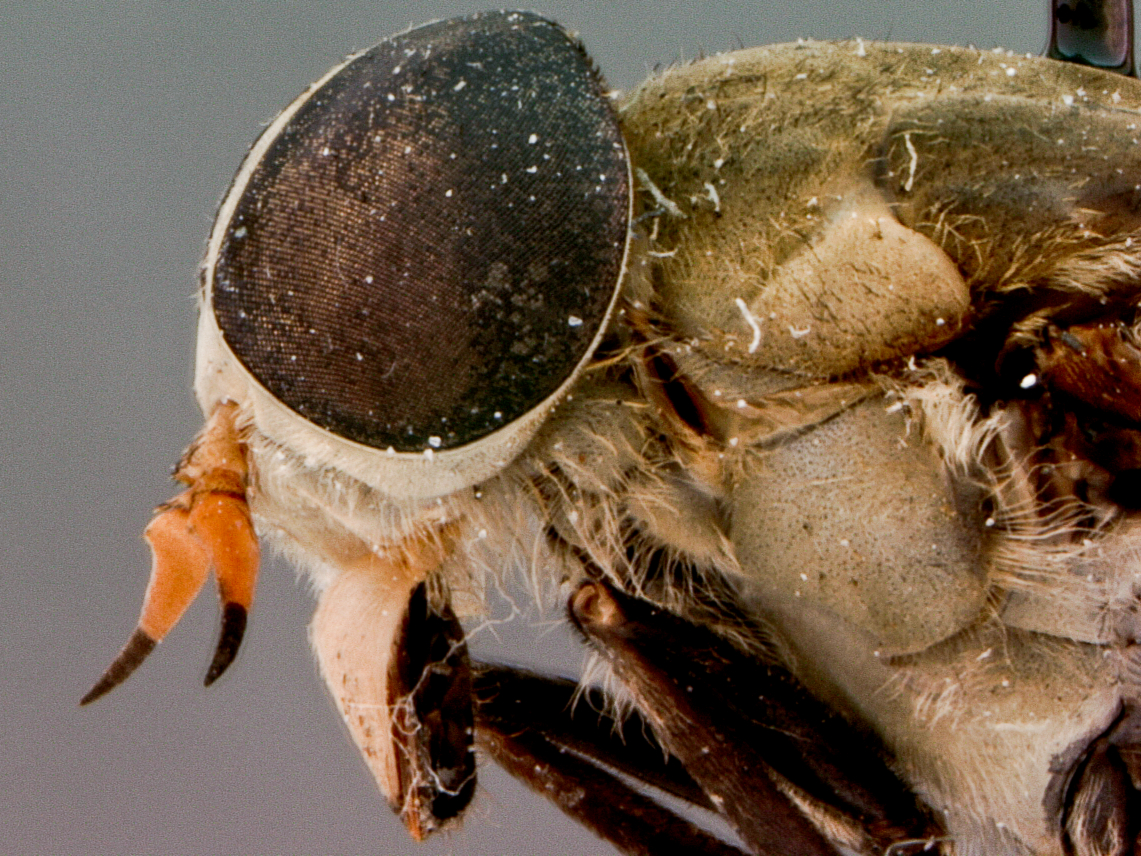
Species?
Tabanus toumanoffi
